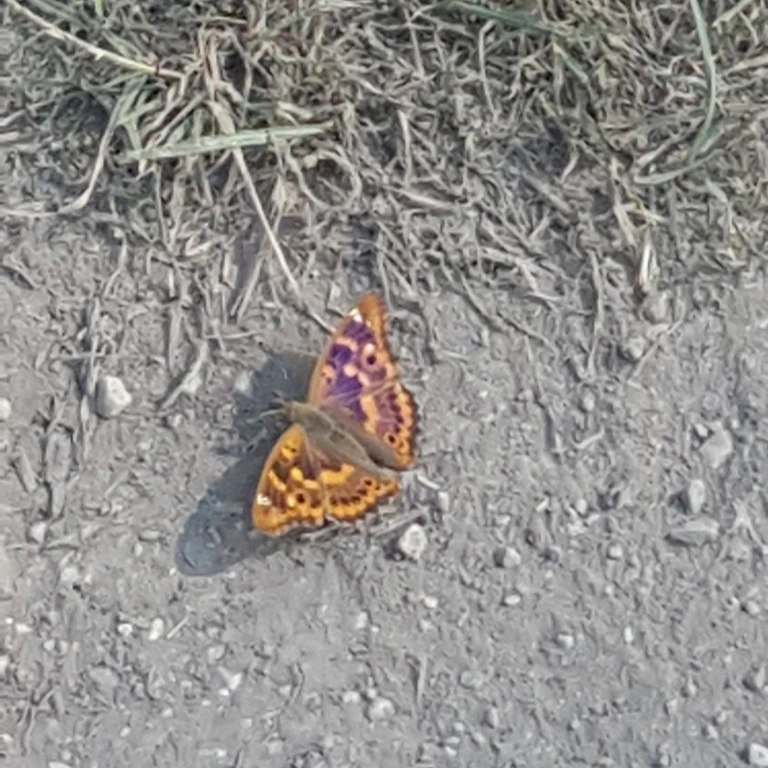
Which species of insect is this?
Apatura ilia
